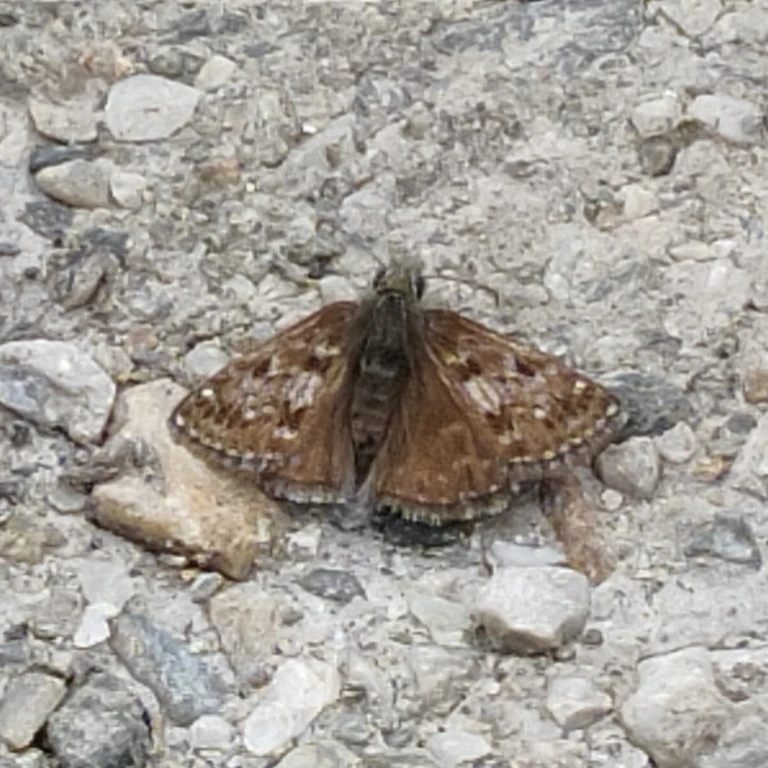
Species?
Erynnis tages
